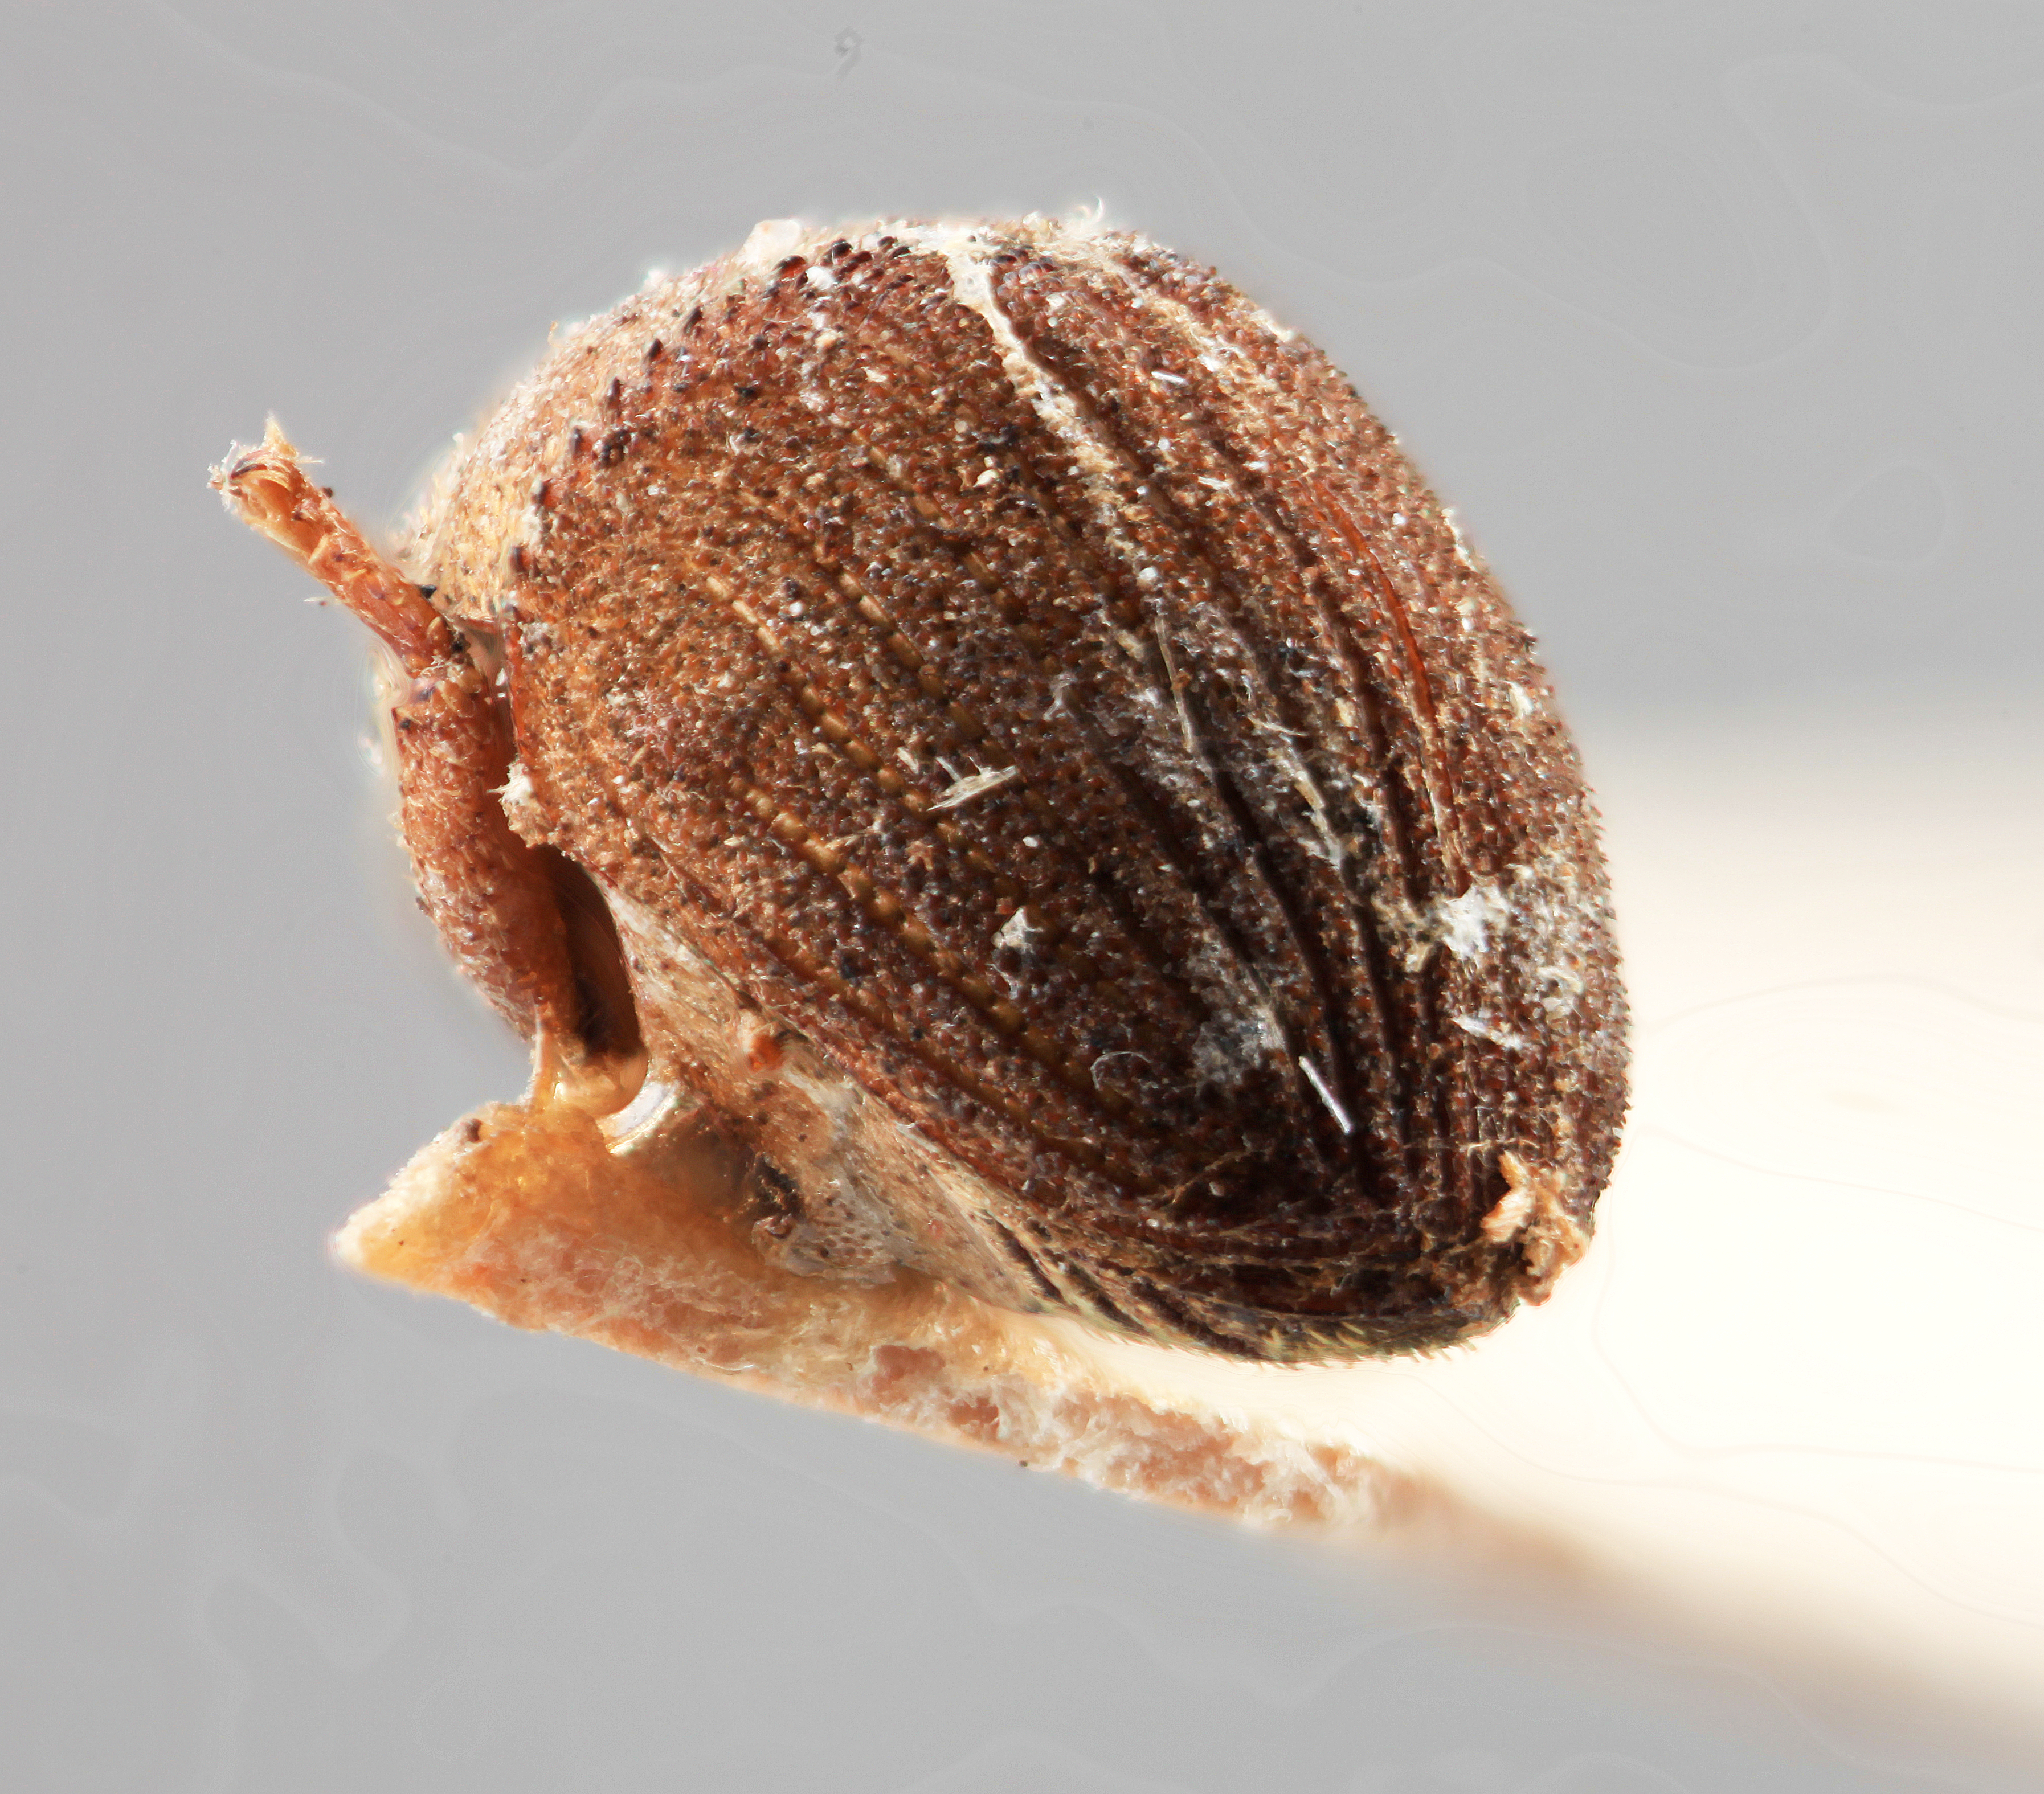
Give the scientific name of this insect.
Sphaerotrypes bengalensis
